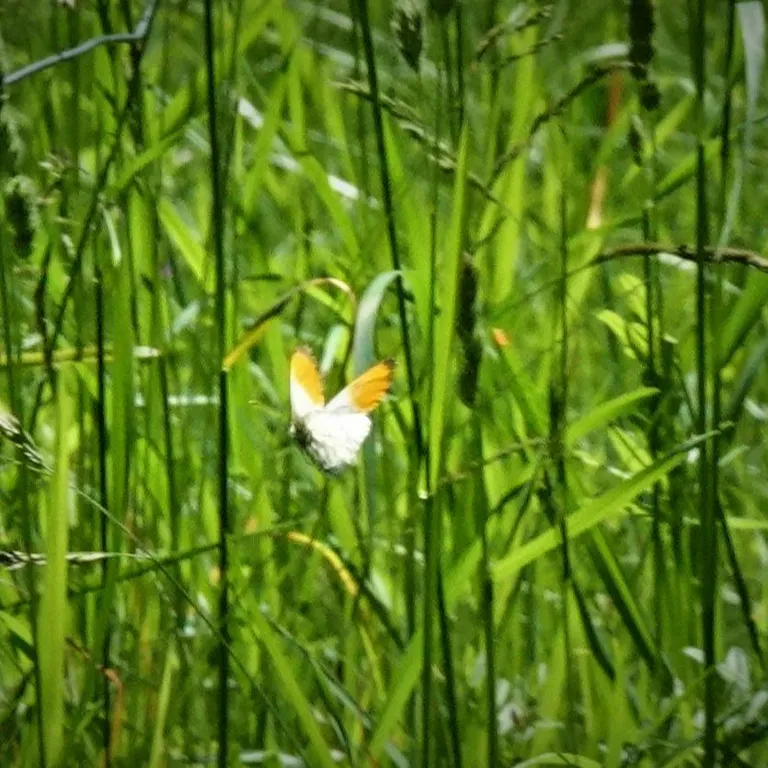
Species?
Anthocharis cardamines
